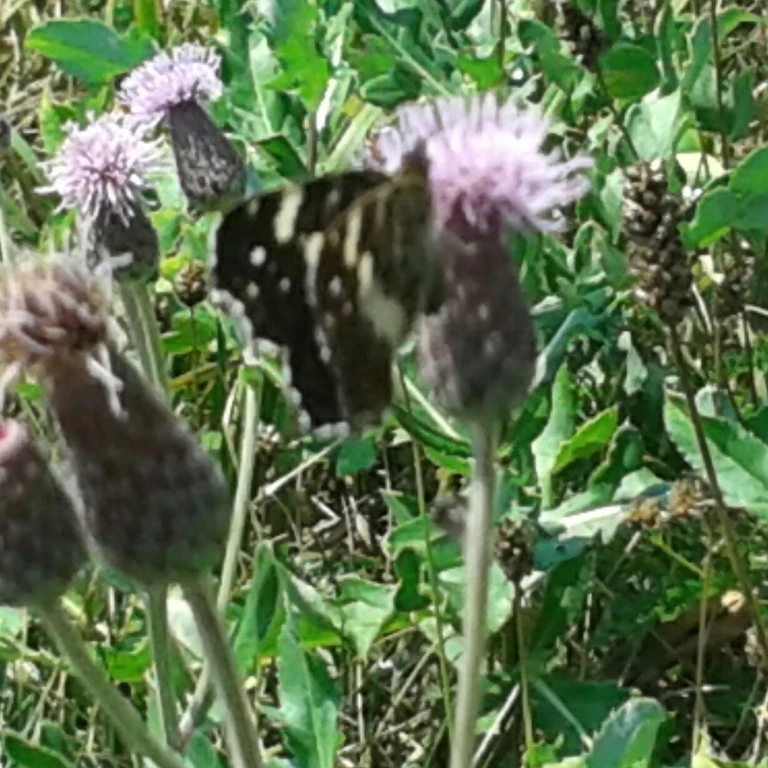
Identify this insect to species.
Araschnia levana
